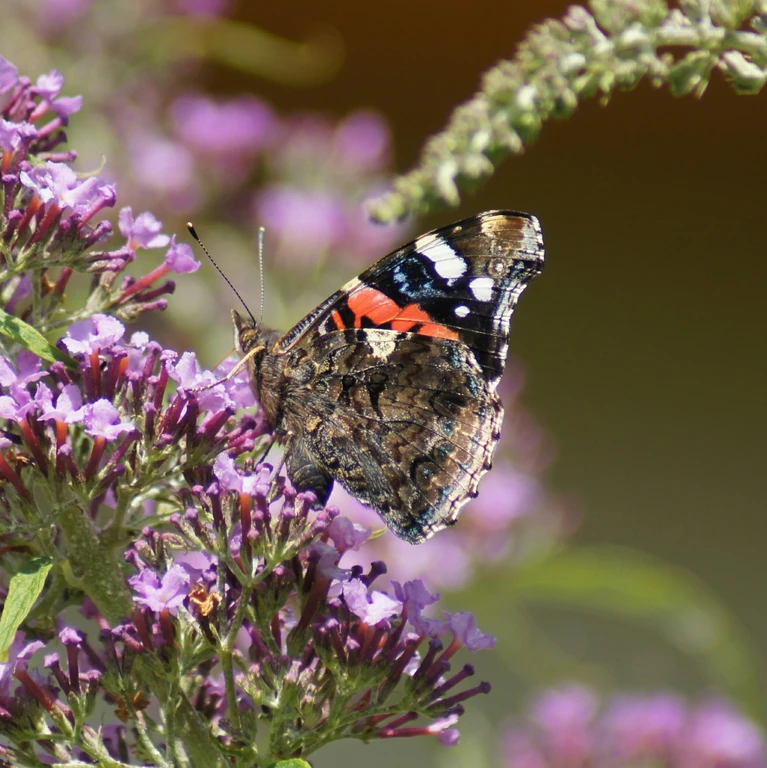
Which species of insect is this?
Vanessa atalanta
